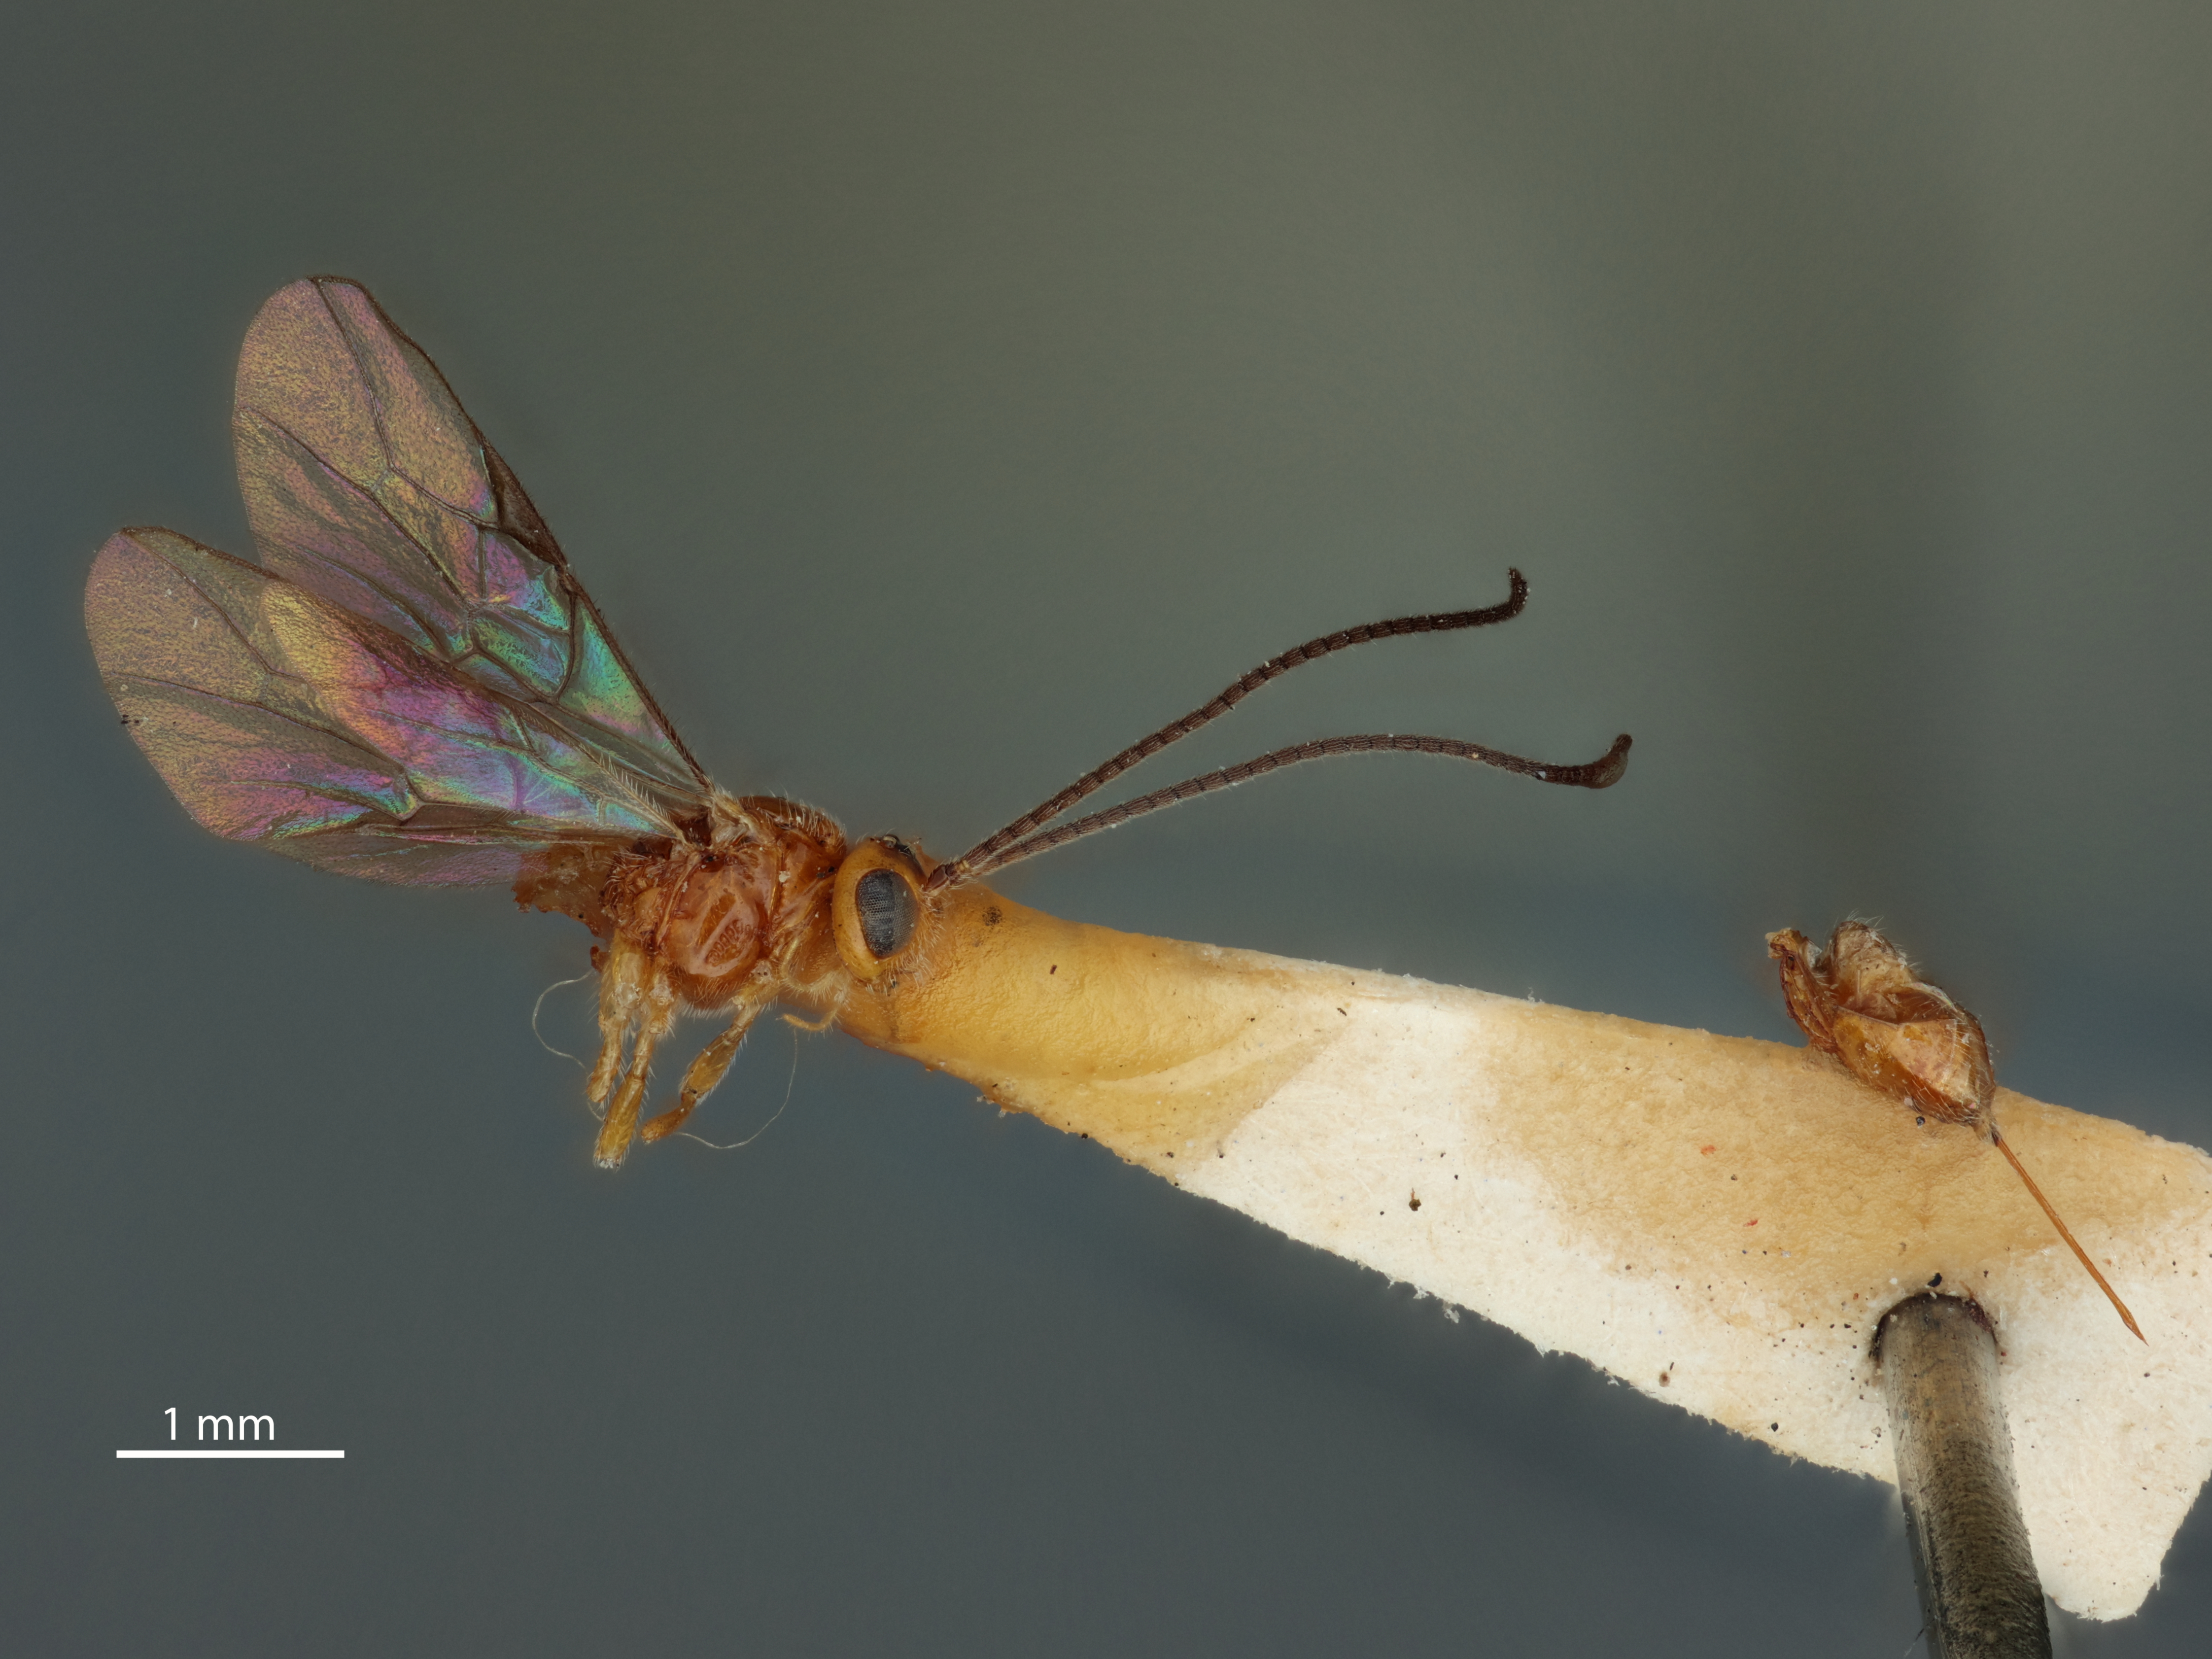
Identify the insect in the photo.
Opius richmondi
